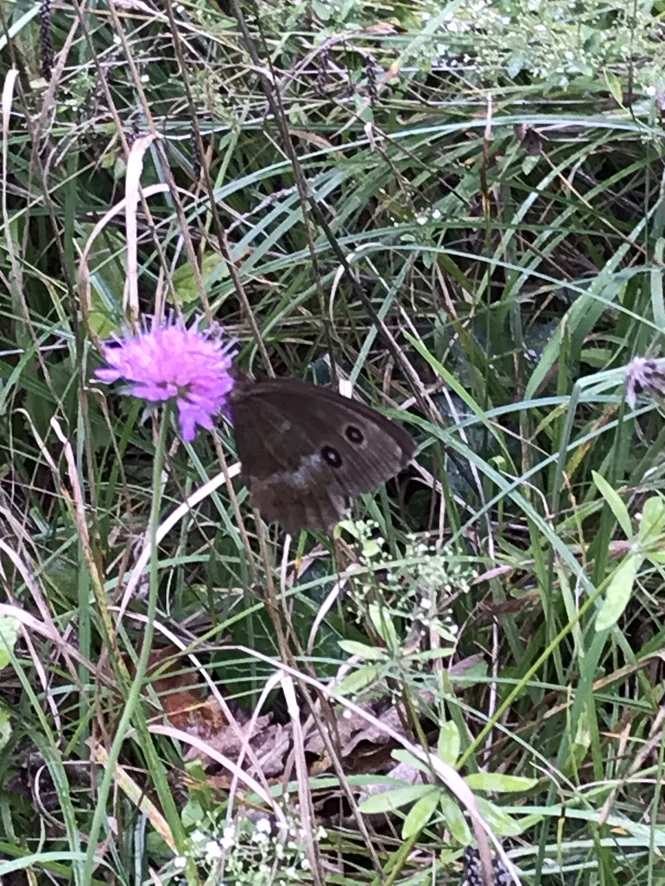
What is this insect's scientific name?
Minois dryas
